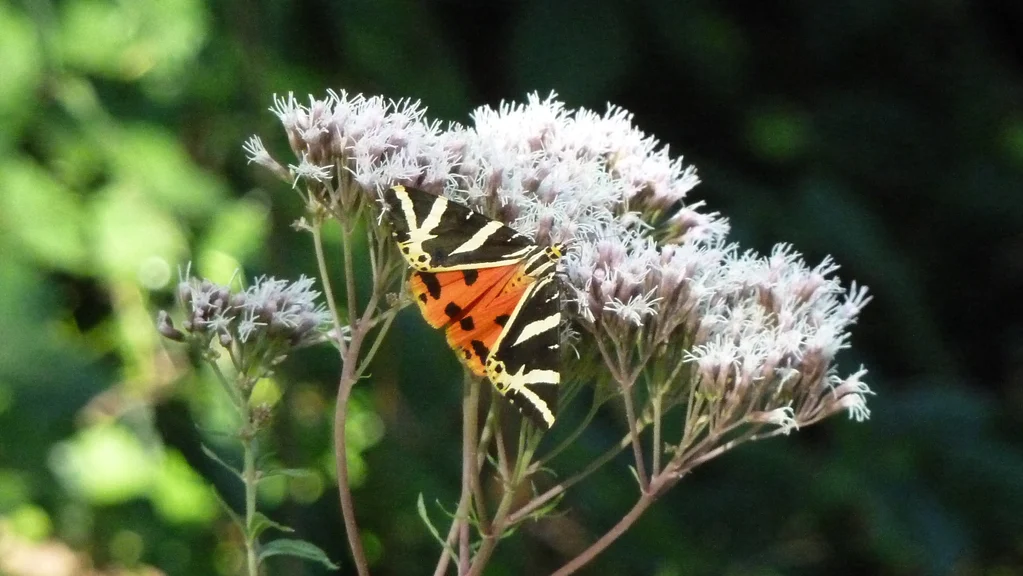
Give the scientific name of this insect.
Euplagia quadripunctaria
